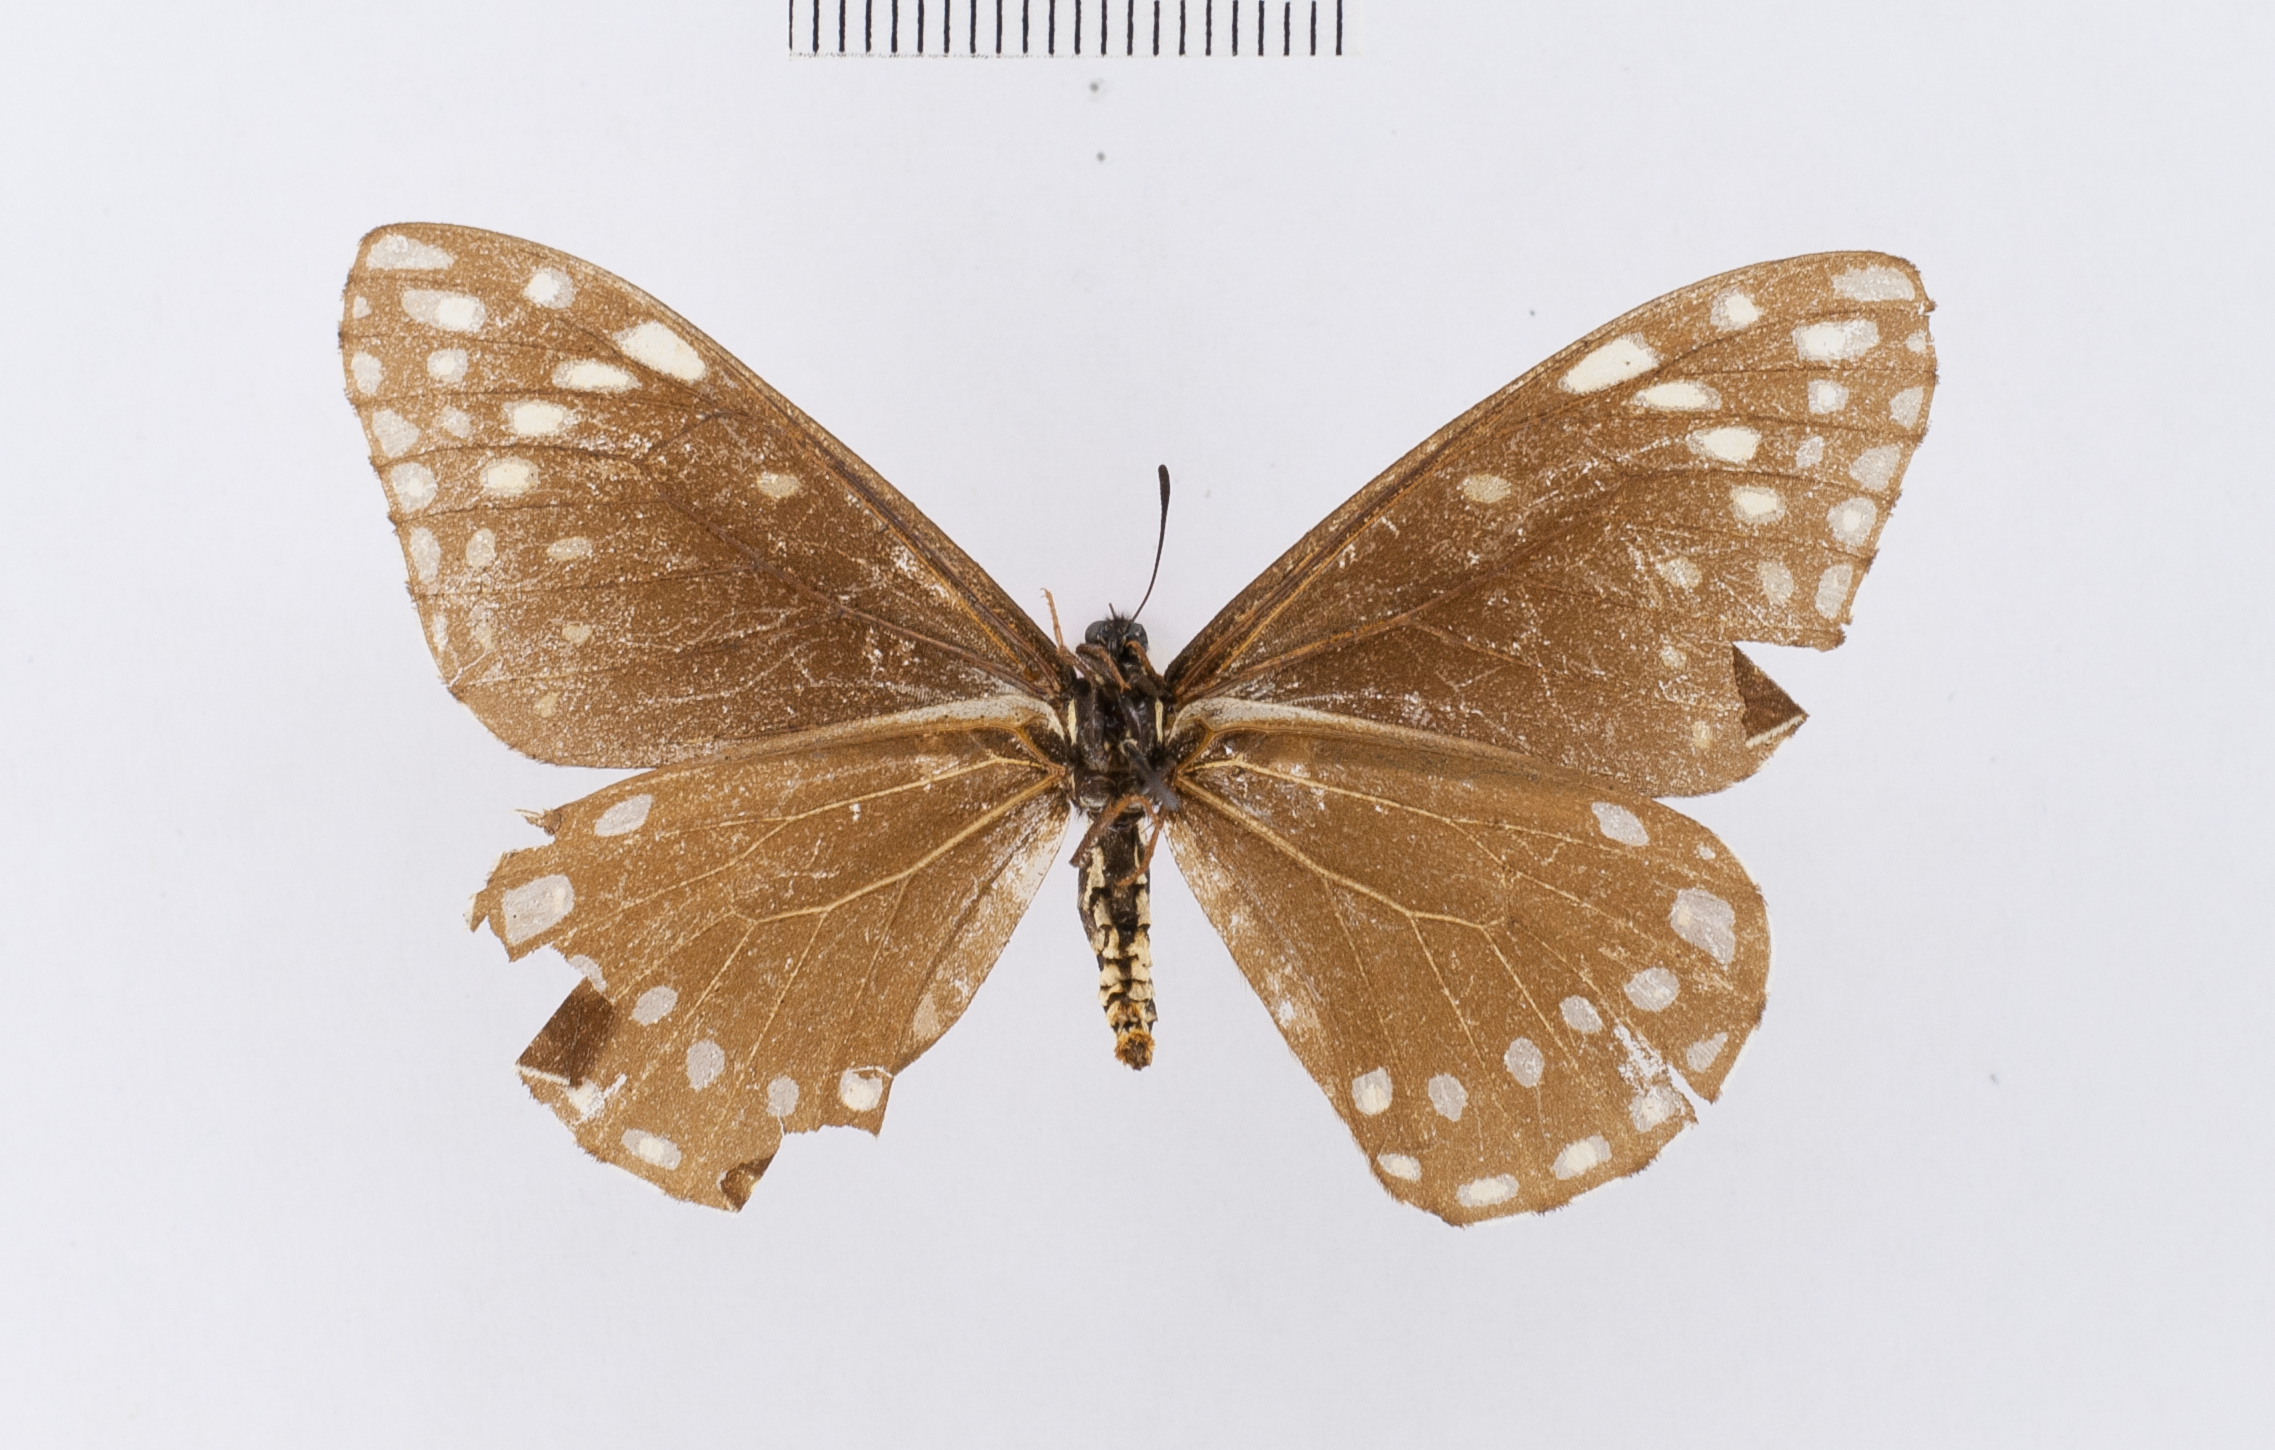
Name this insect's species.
Baronia brevicornis
